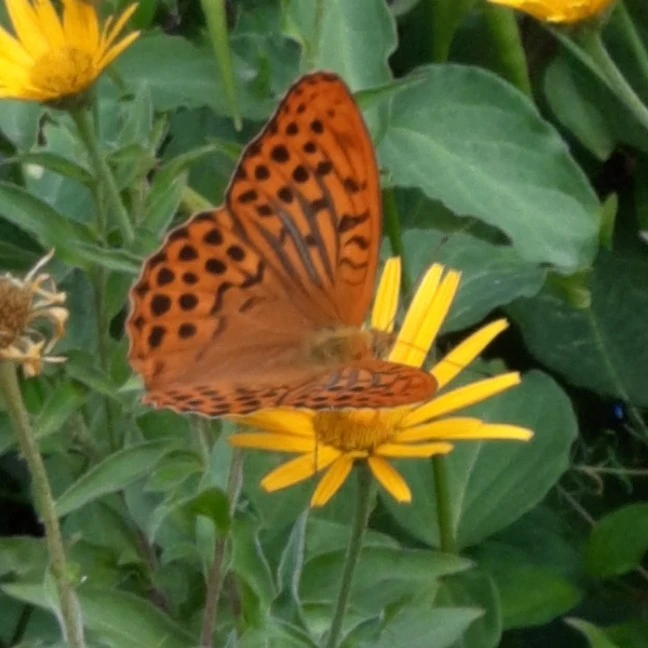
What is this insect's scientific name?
Argynnis paphia
